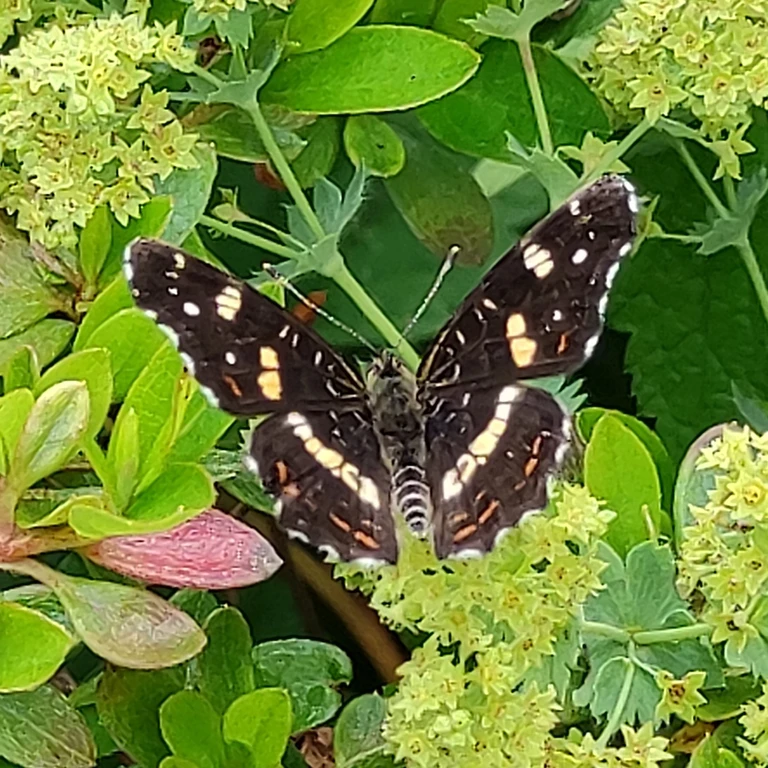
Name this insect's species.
Araschnia levana
